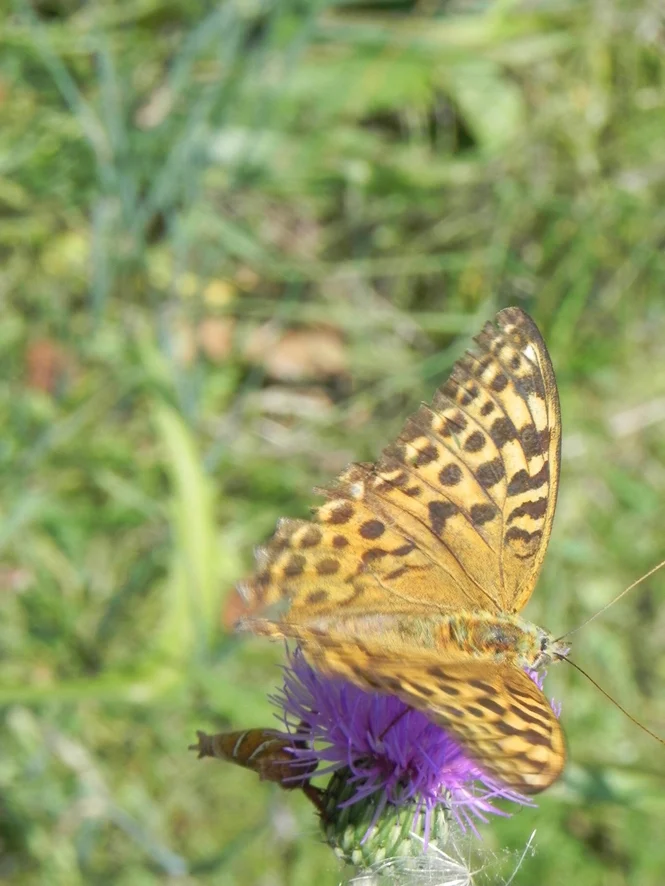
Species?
Argynnis paphia
